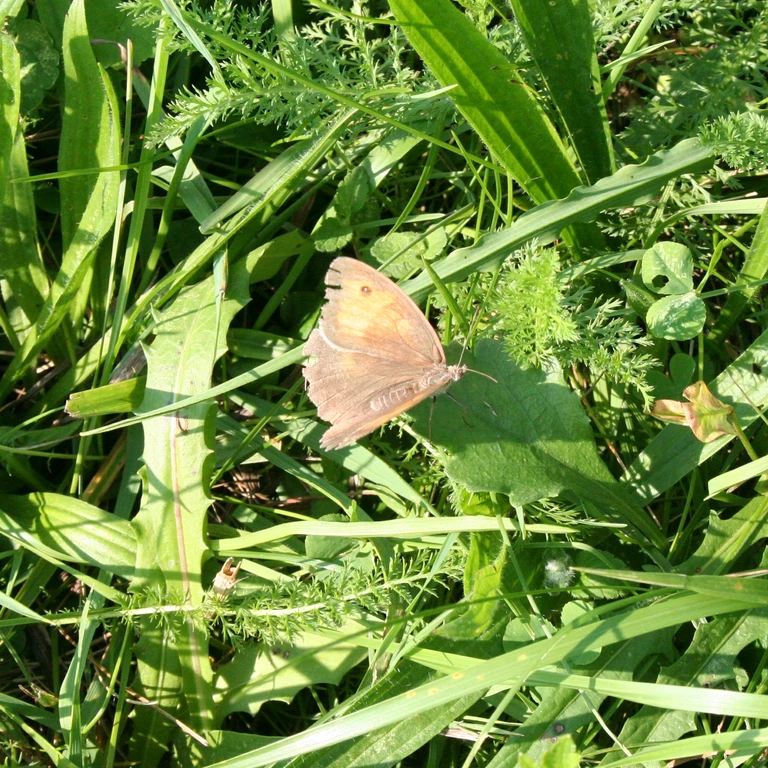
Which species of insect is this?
Maniola jurtina
